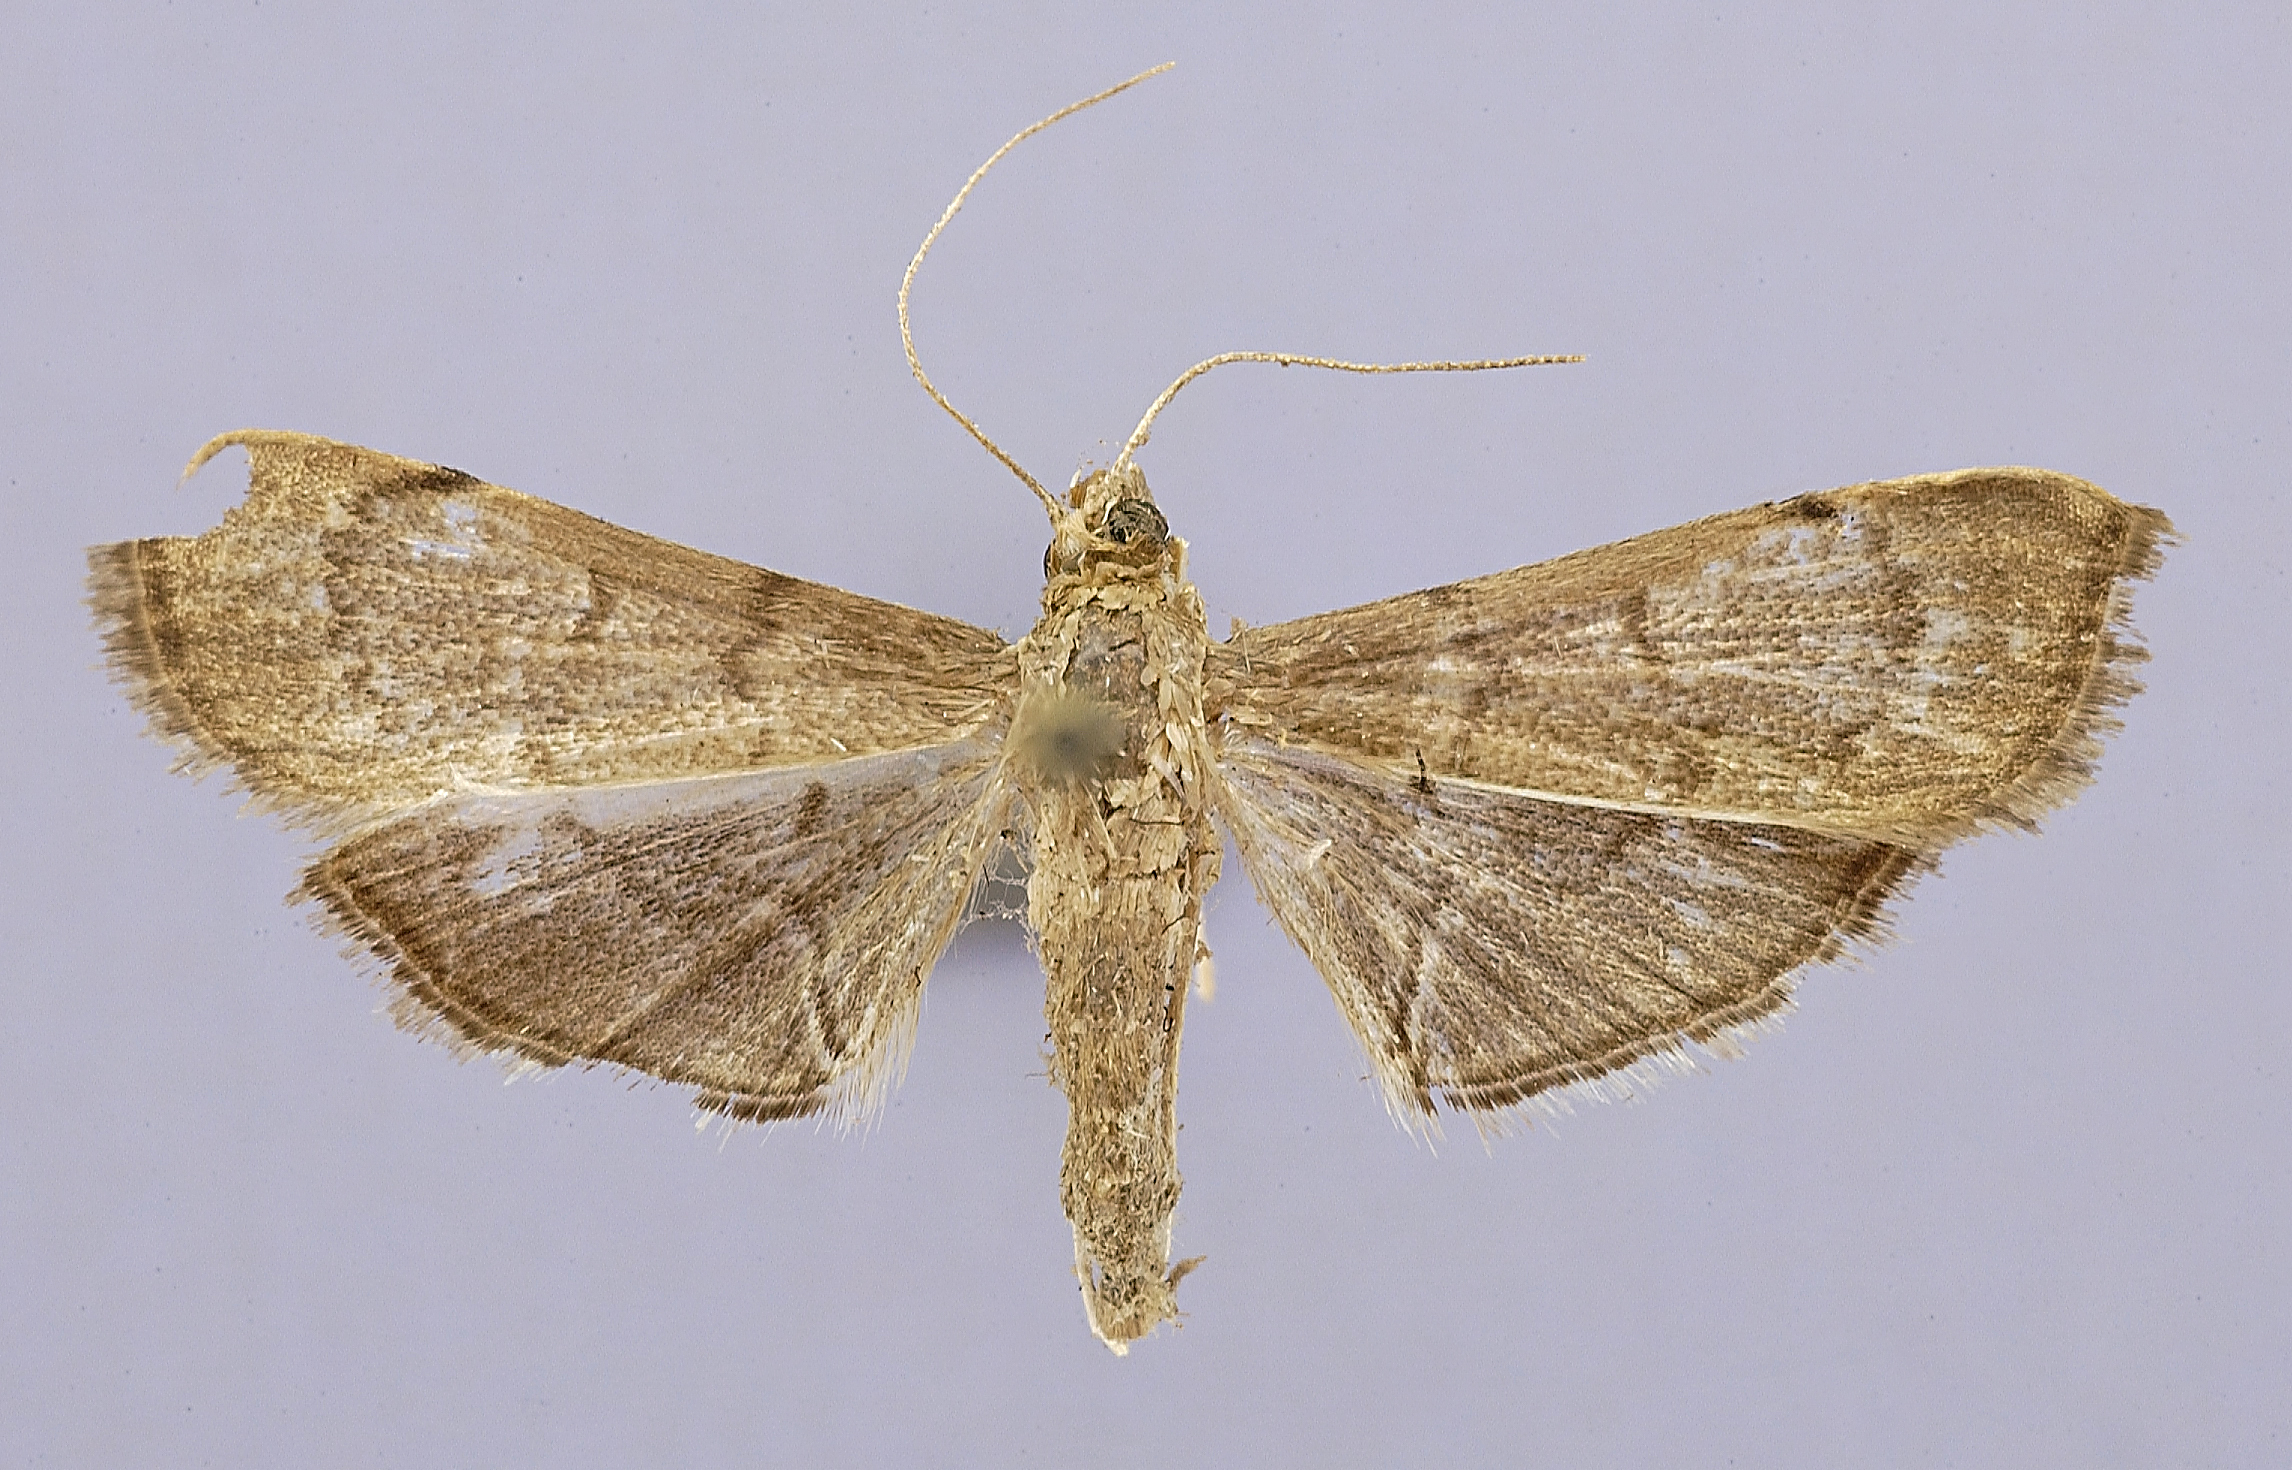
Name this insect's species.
Stenia midalis
